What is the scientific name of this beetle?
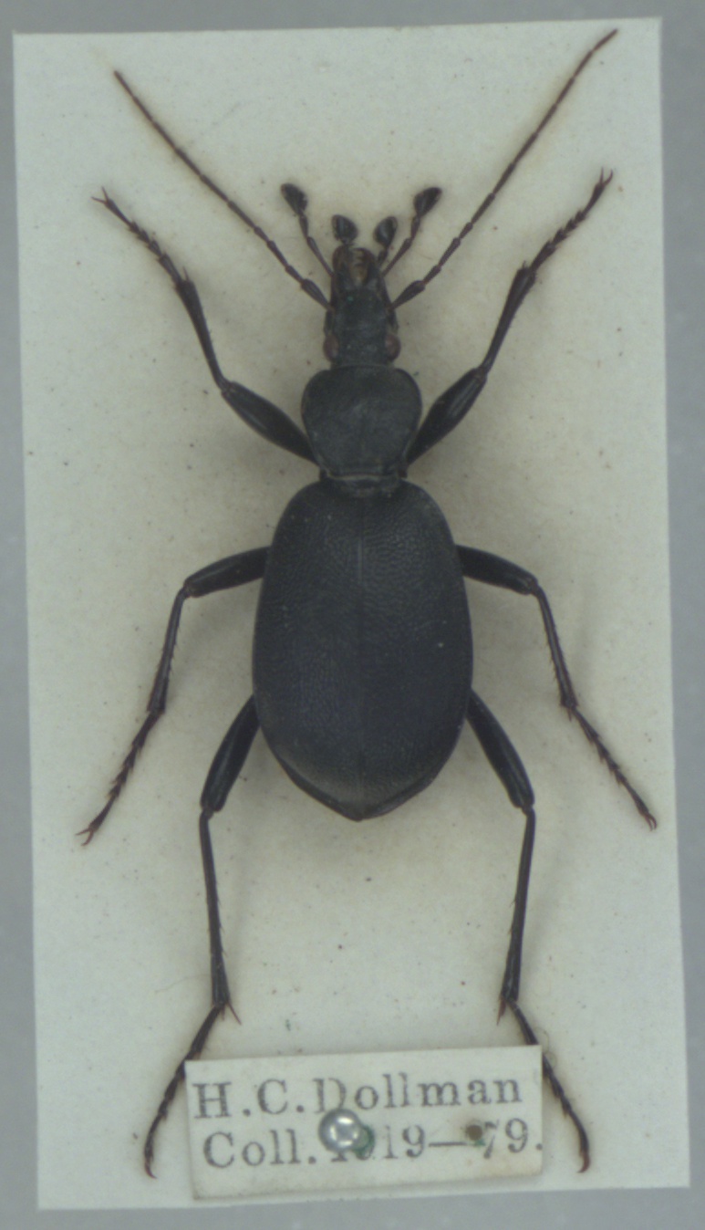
Cychrus caraboides
